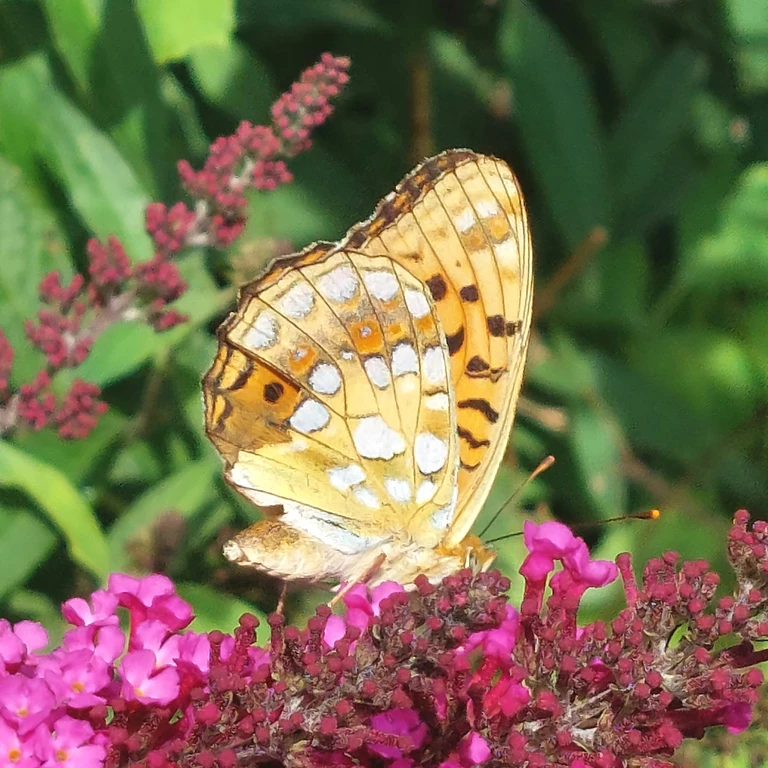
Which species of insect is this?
Fabriciana adippe
